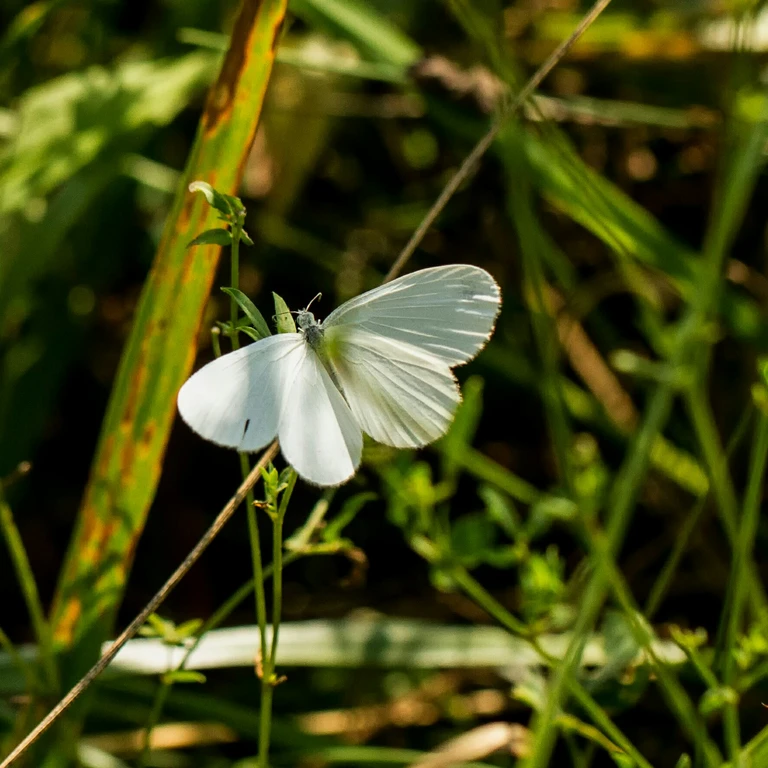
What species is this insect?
Leptidea sinapis/juvernica
